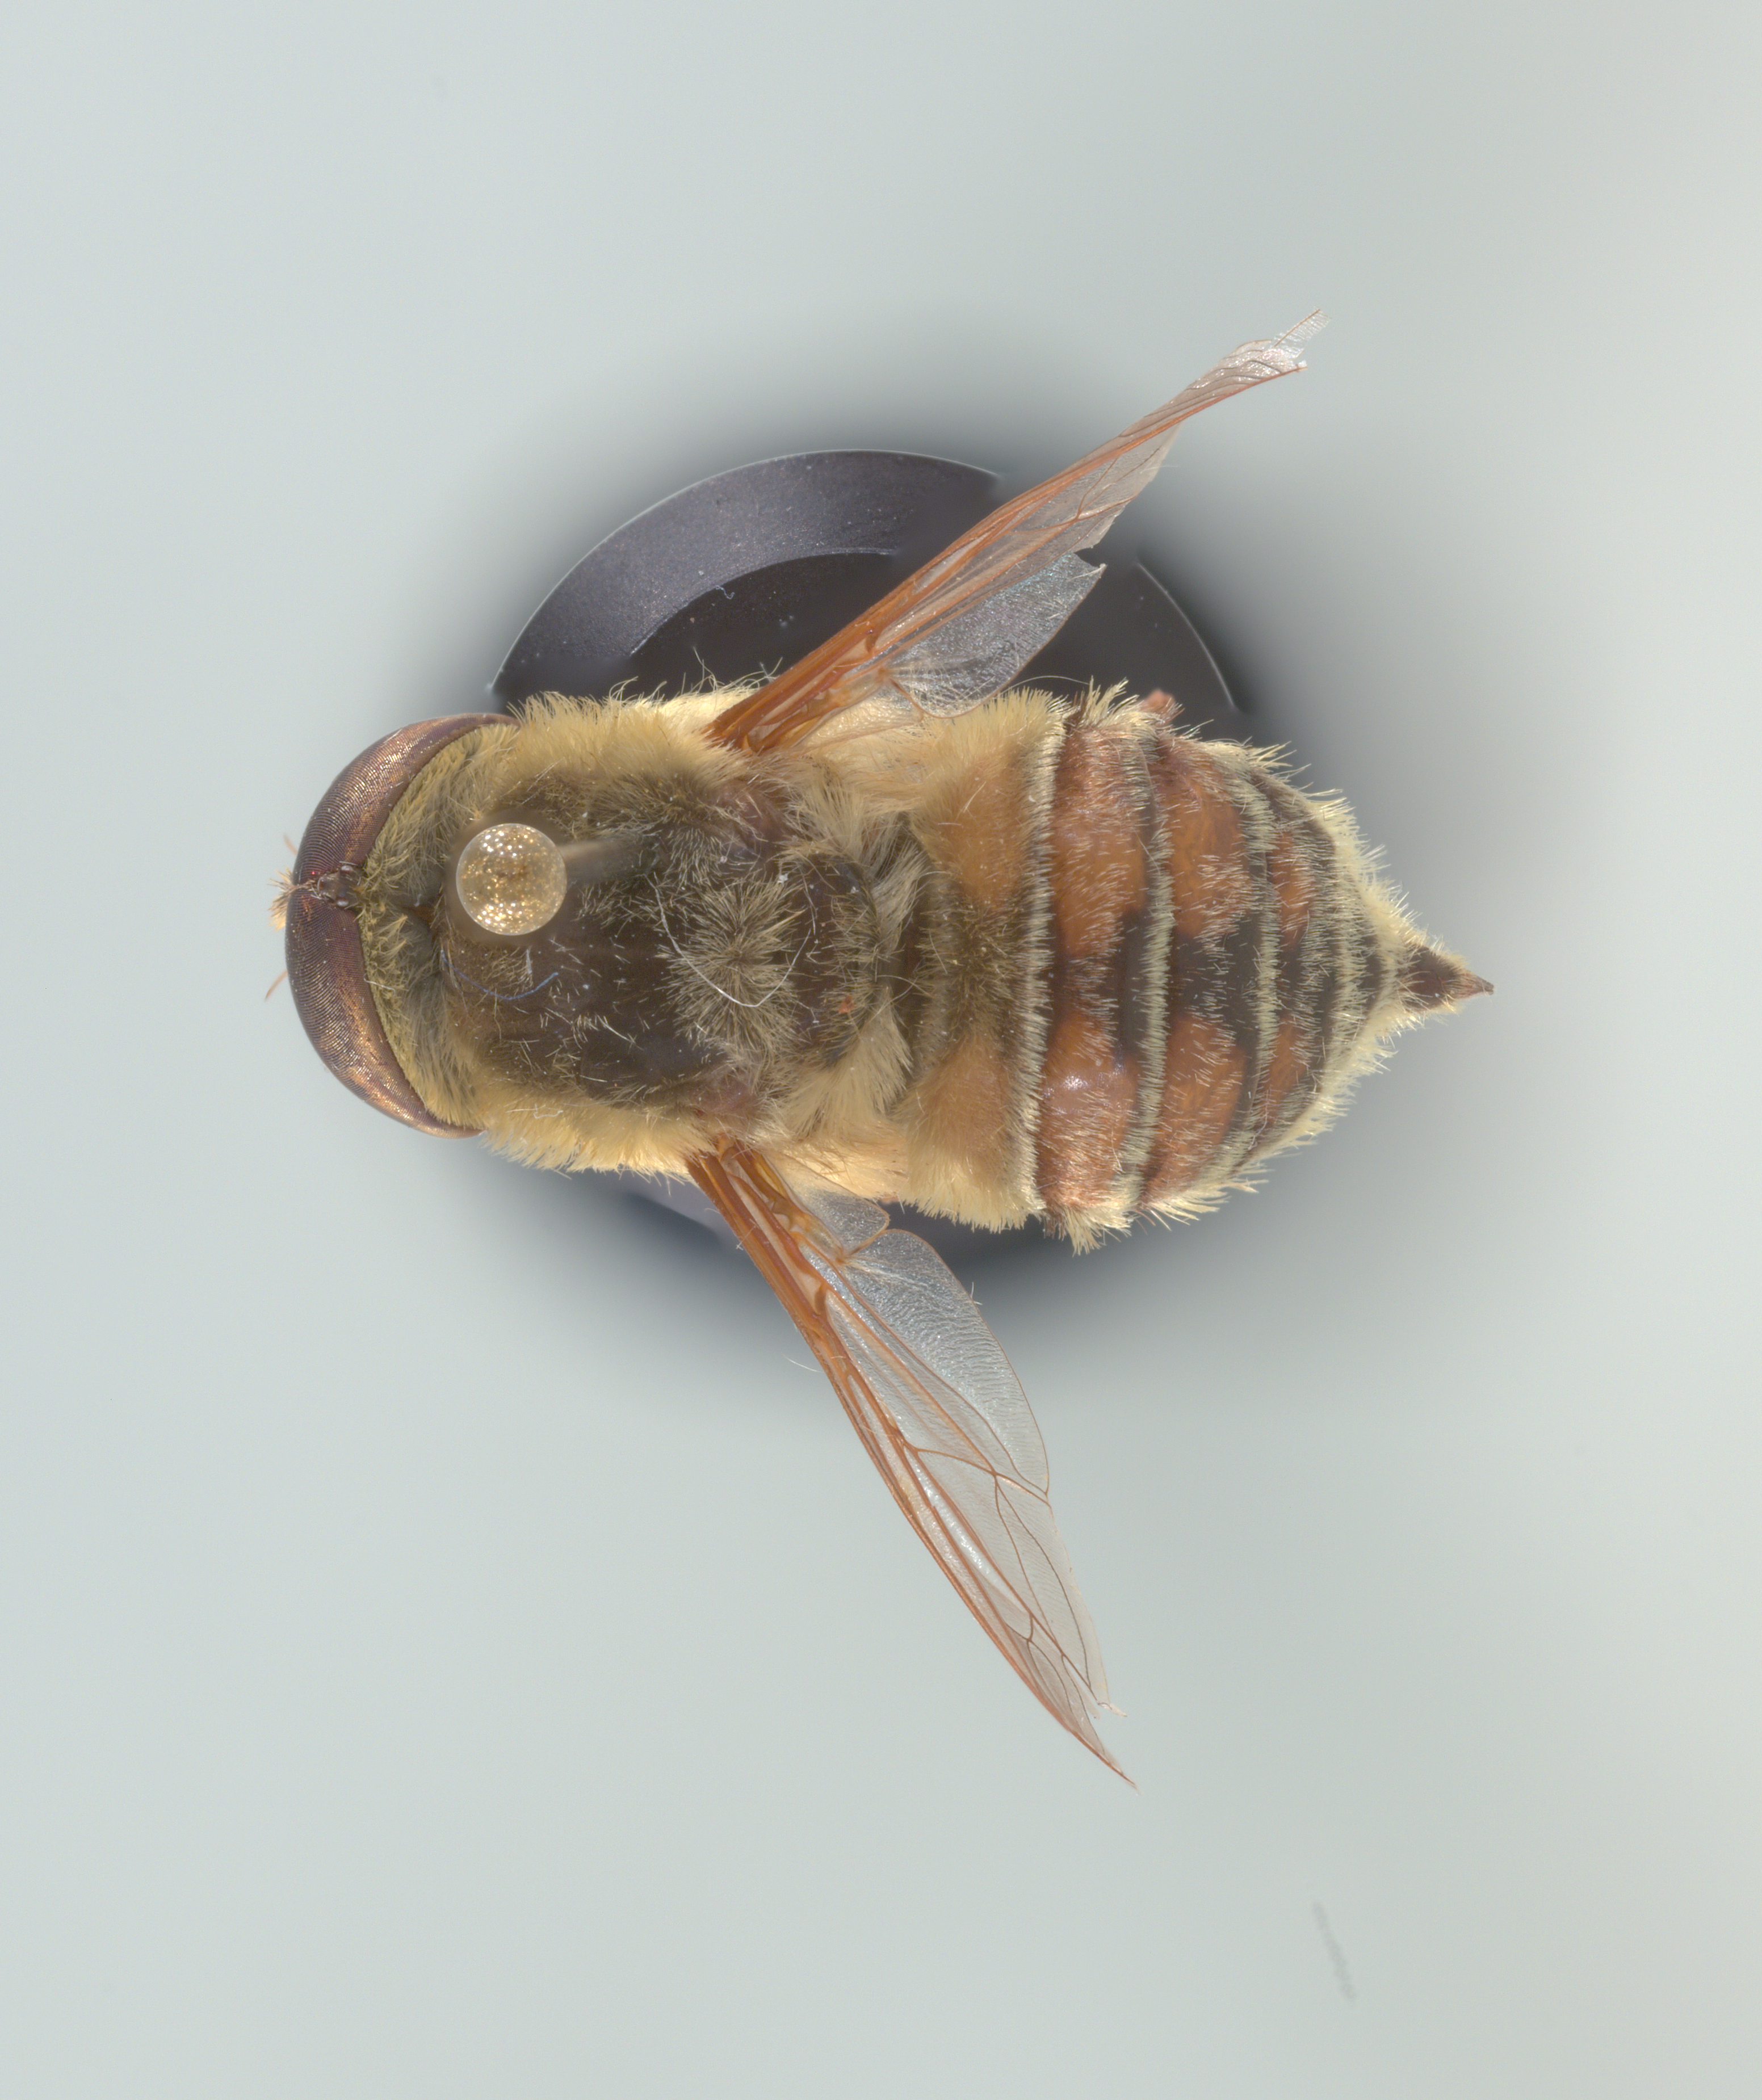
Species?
Neorhynchocephalus volaticus
